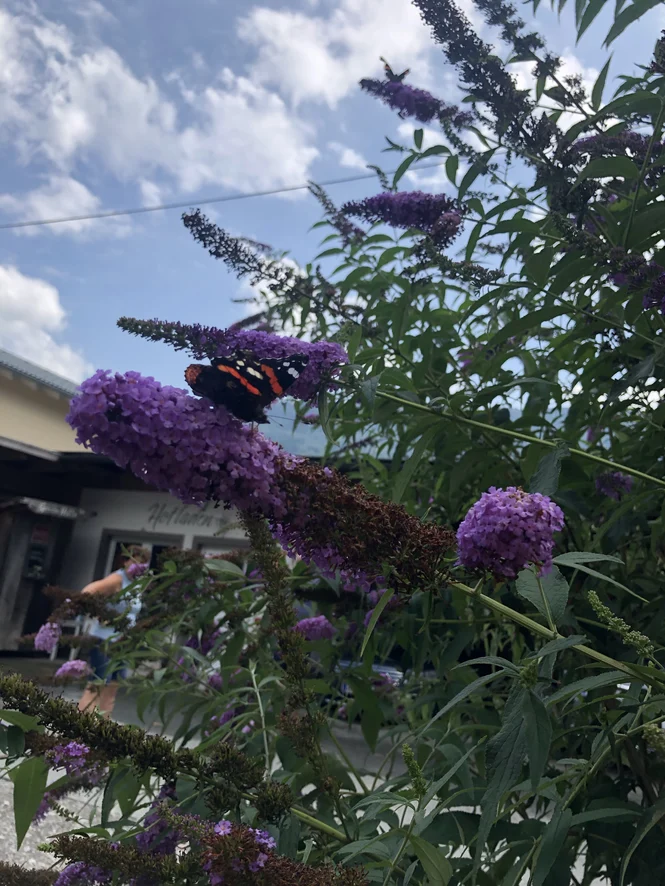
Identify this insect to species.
Vanessa atalanta
